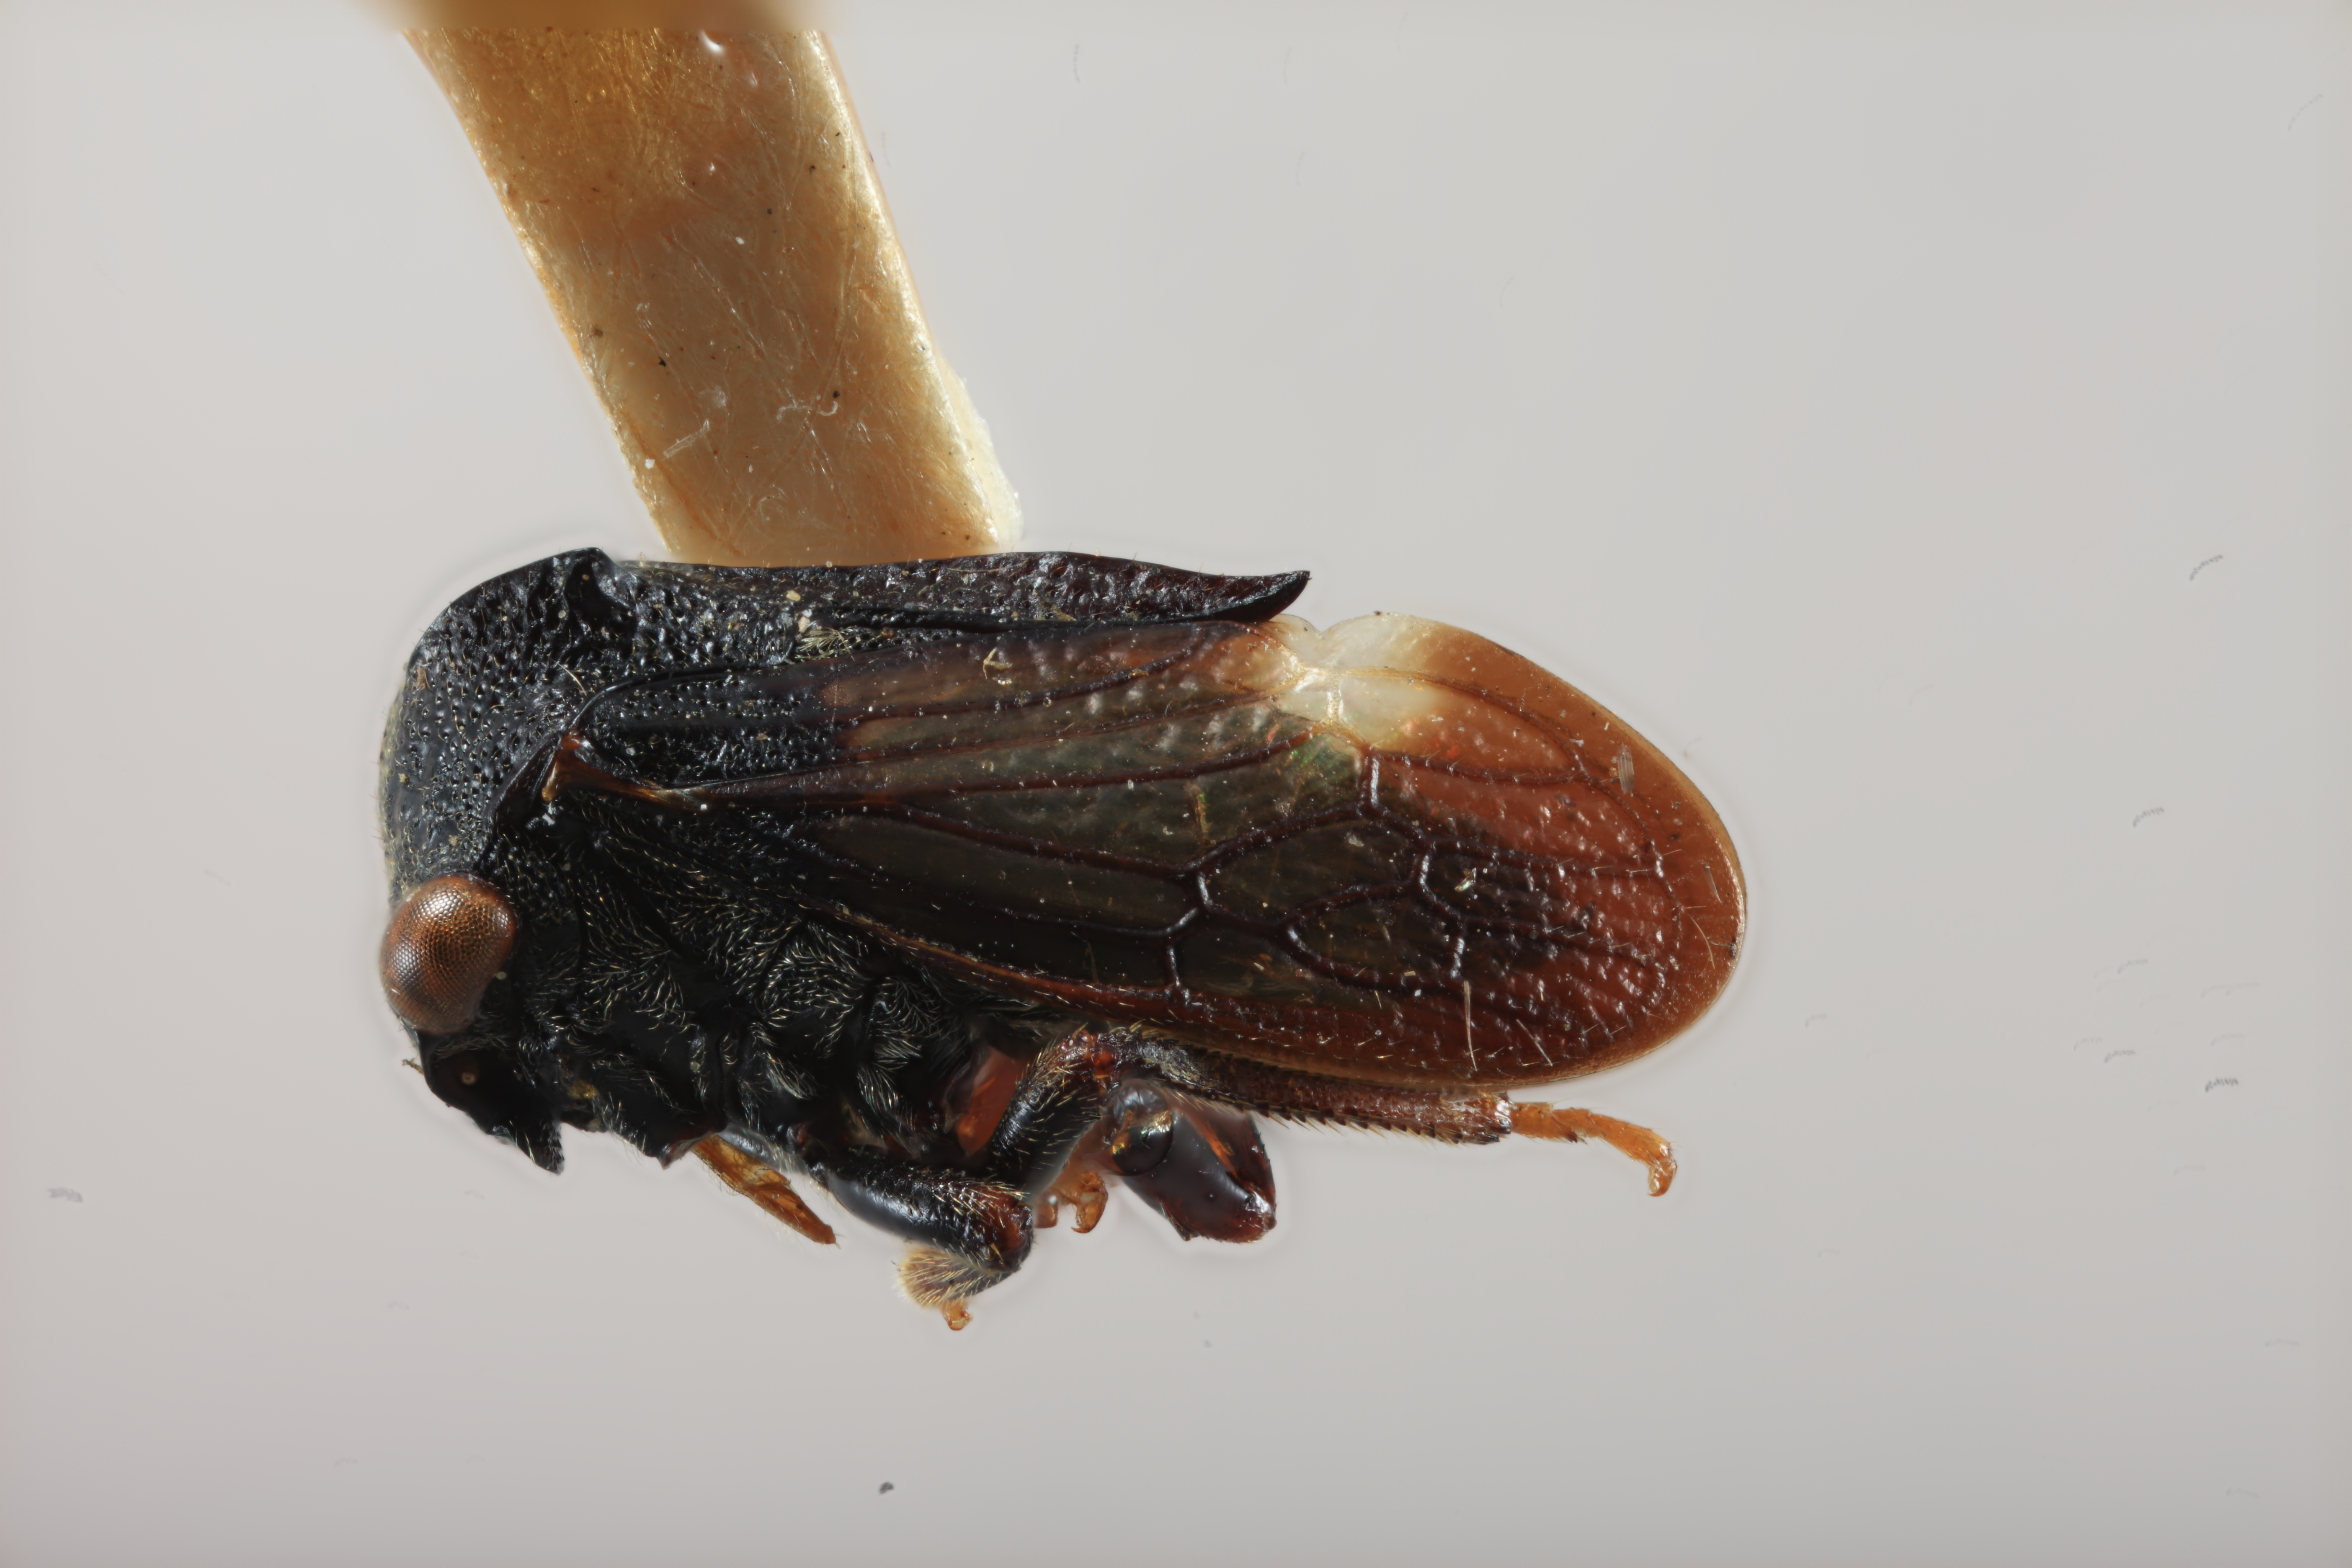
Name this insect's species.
Tricentrus brevicornis
